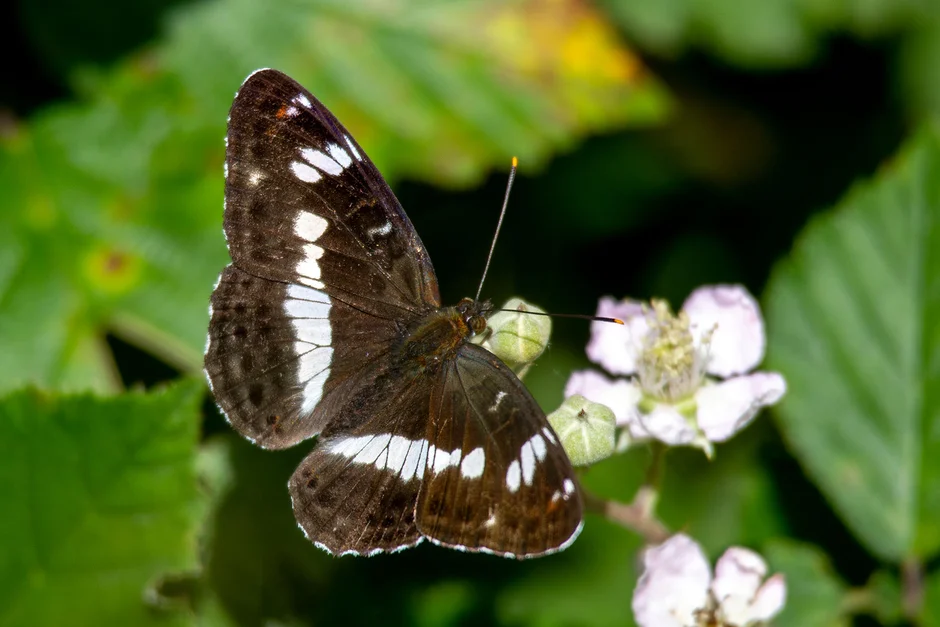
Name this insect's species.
Limenitis camilla (also Ladoga camilla)
